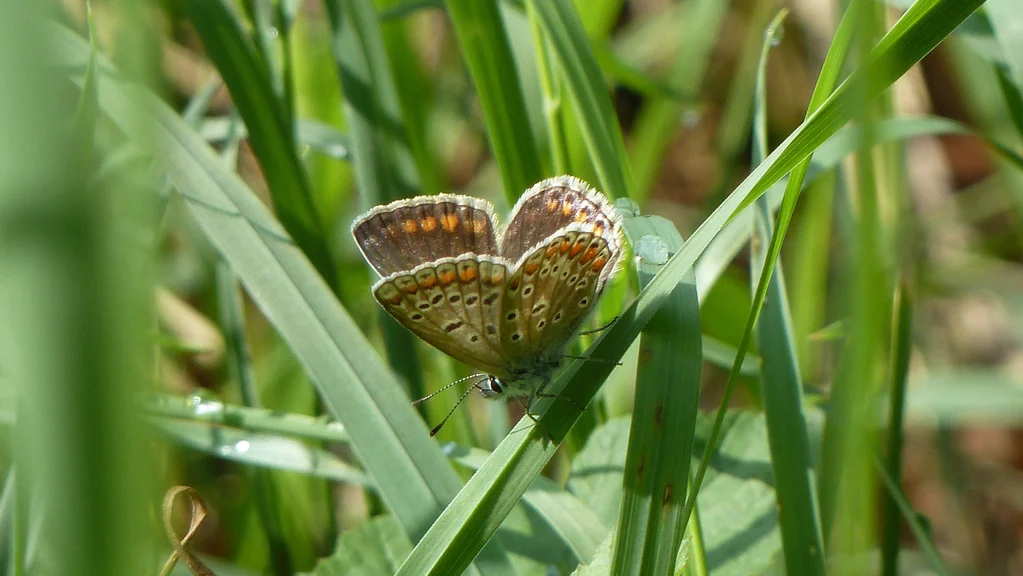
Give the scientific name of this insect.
Polyommatus icarus
